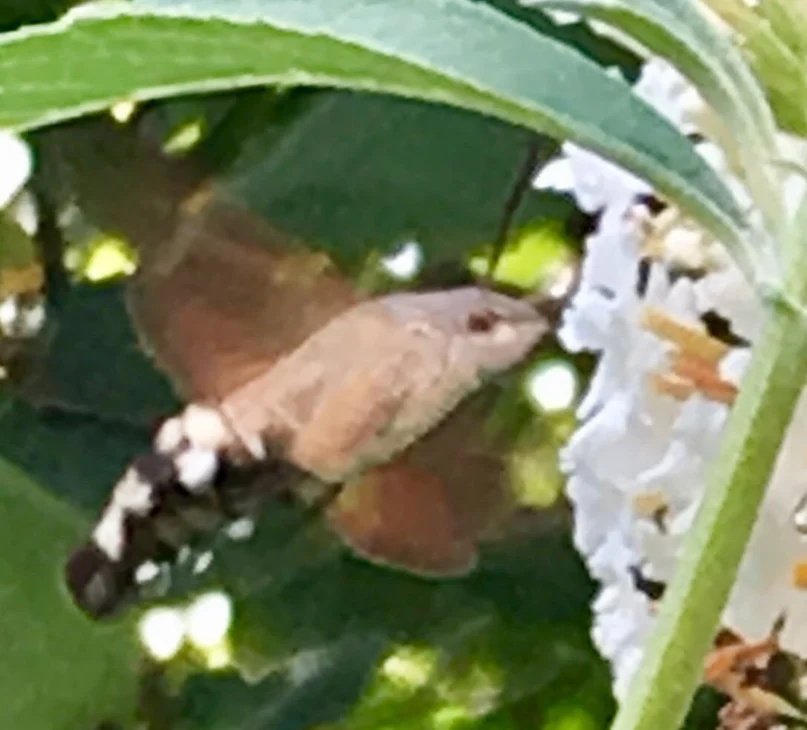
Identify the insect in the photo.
Macroglossum stellatarum
